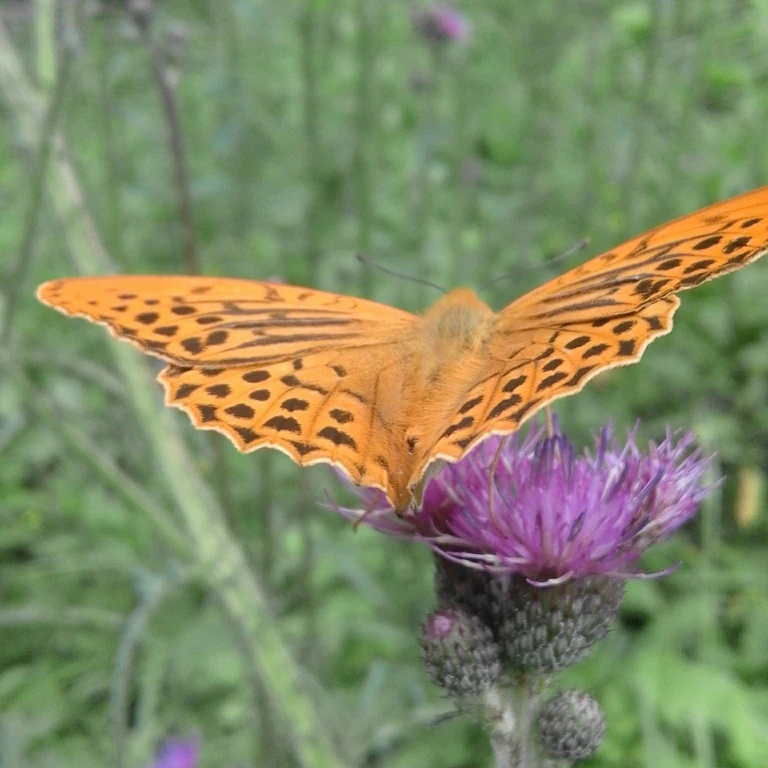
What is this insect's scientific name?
Argynnis paphia
